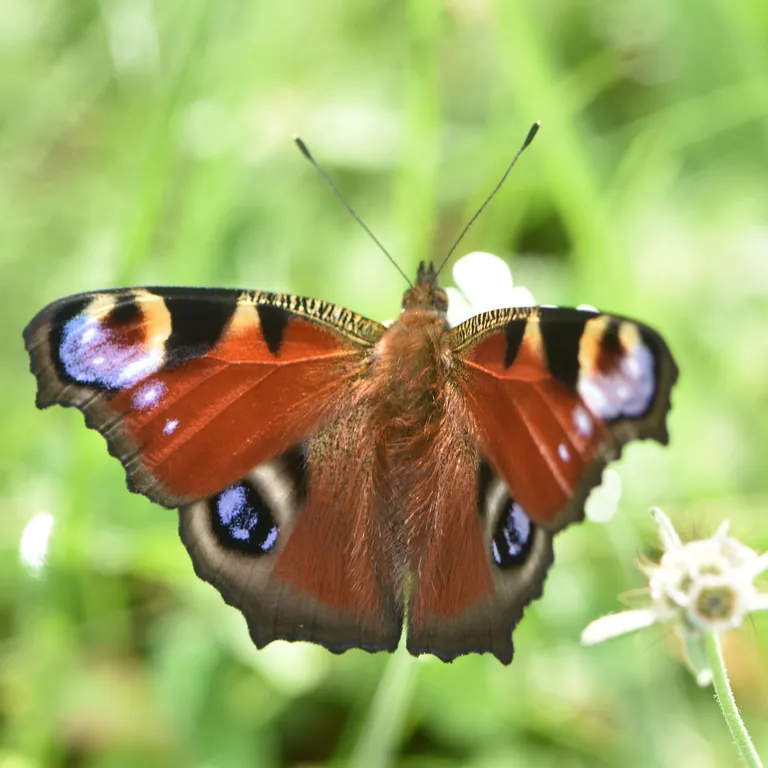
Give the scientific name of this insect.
Aglais io
